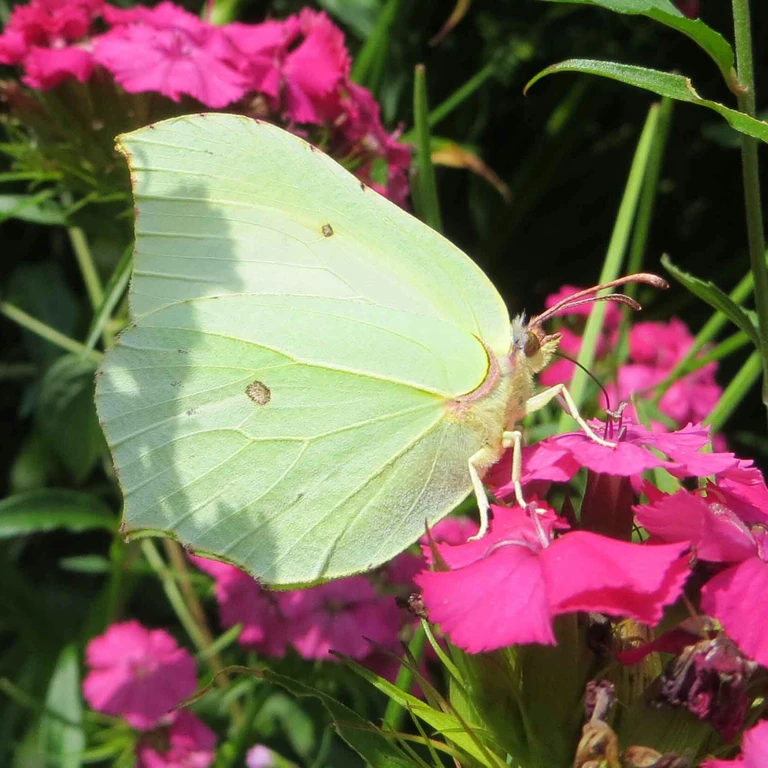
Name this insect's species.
Gonepteryx rhamni
